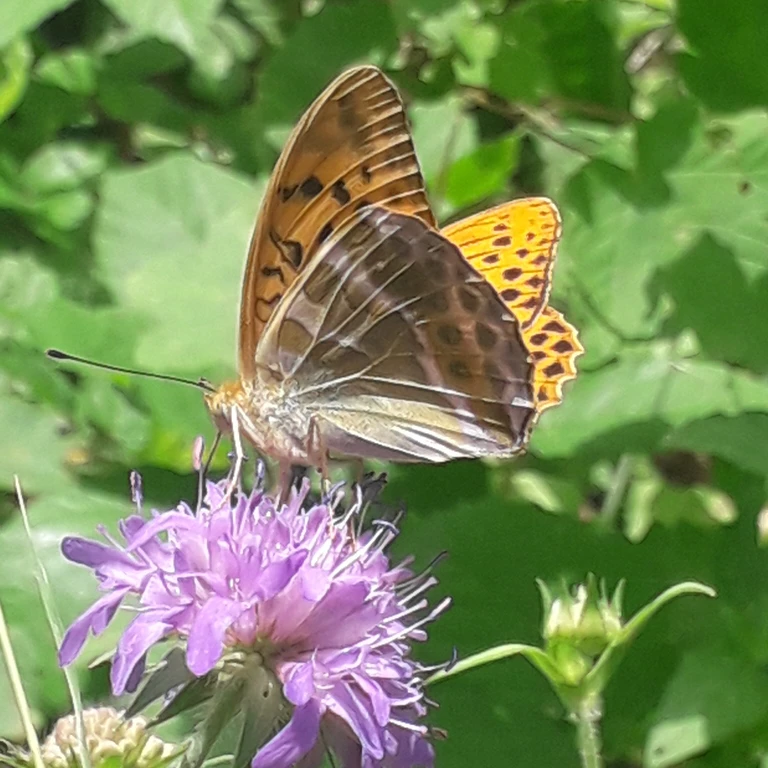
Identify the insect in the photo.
Argynnis paphia
